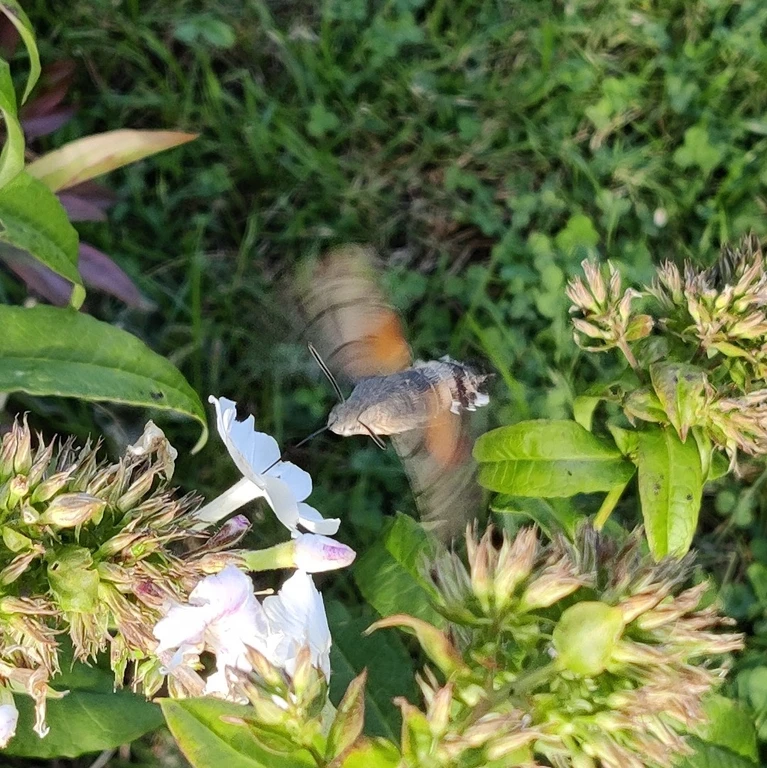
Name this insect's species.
Macroglossum stellatarum
